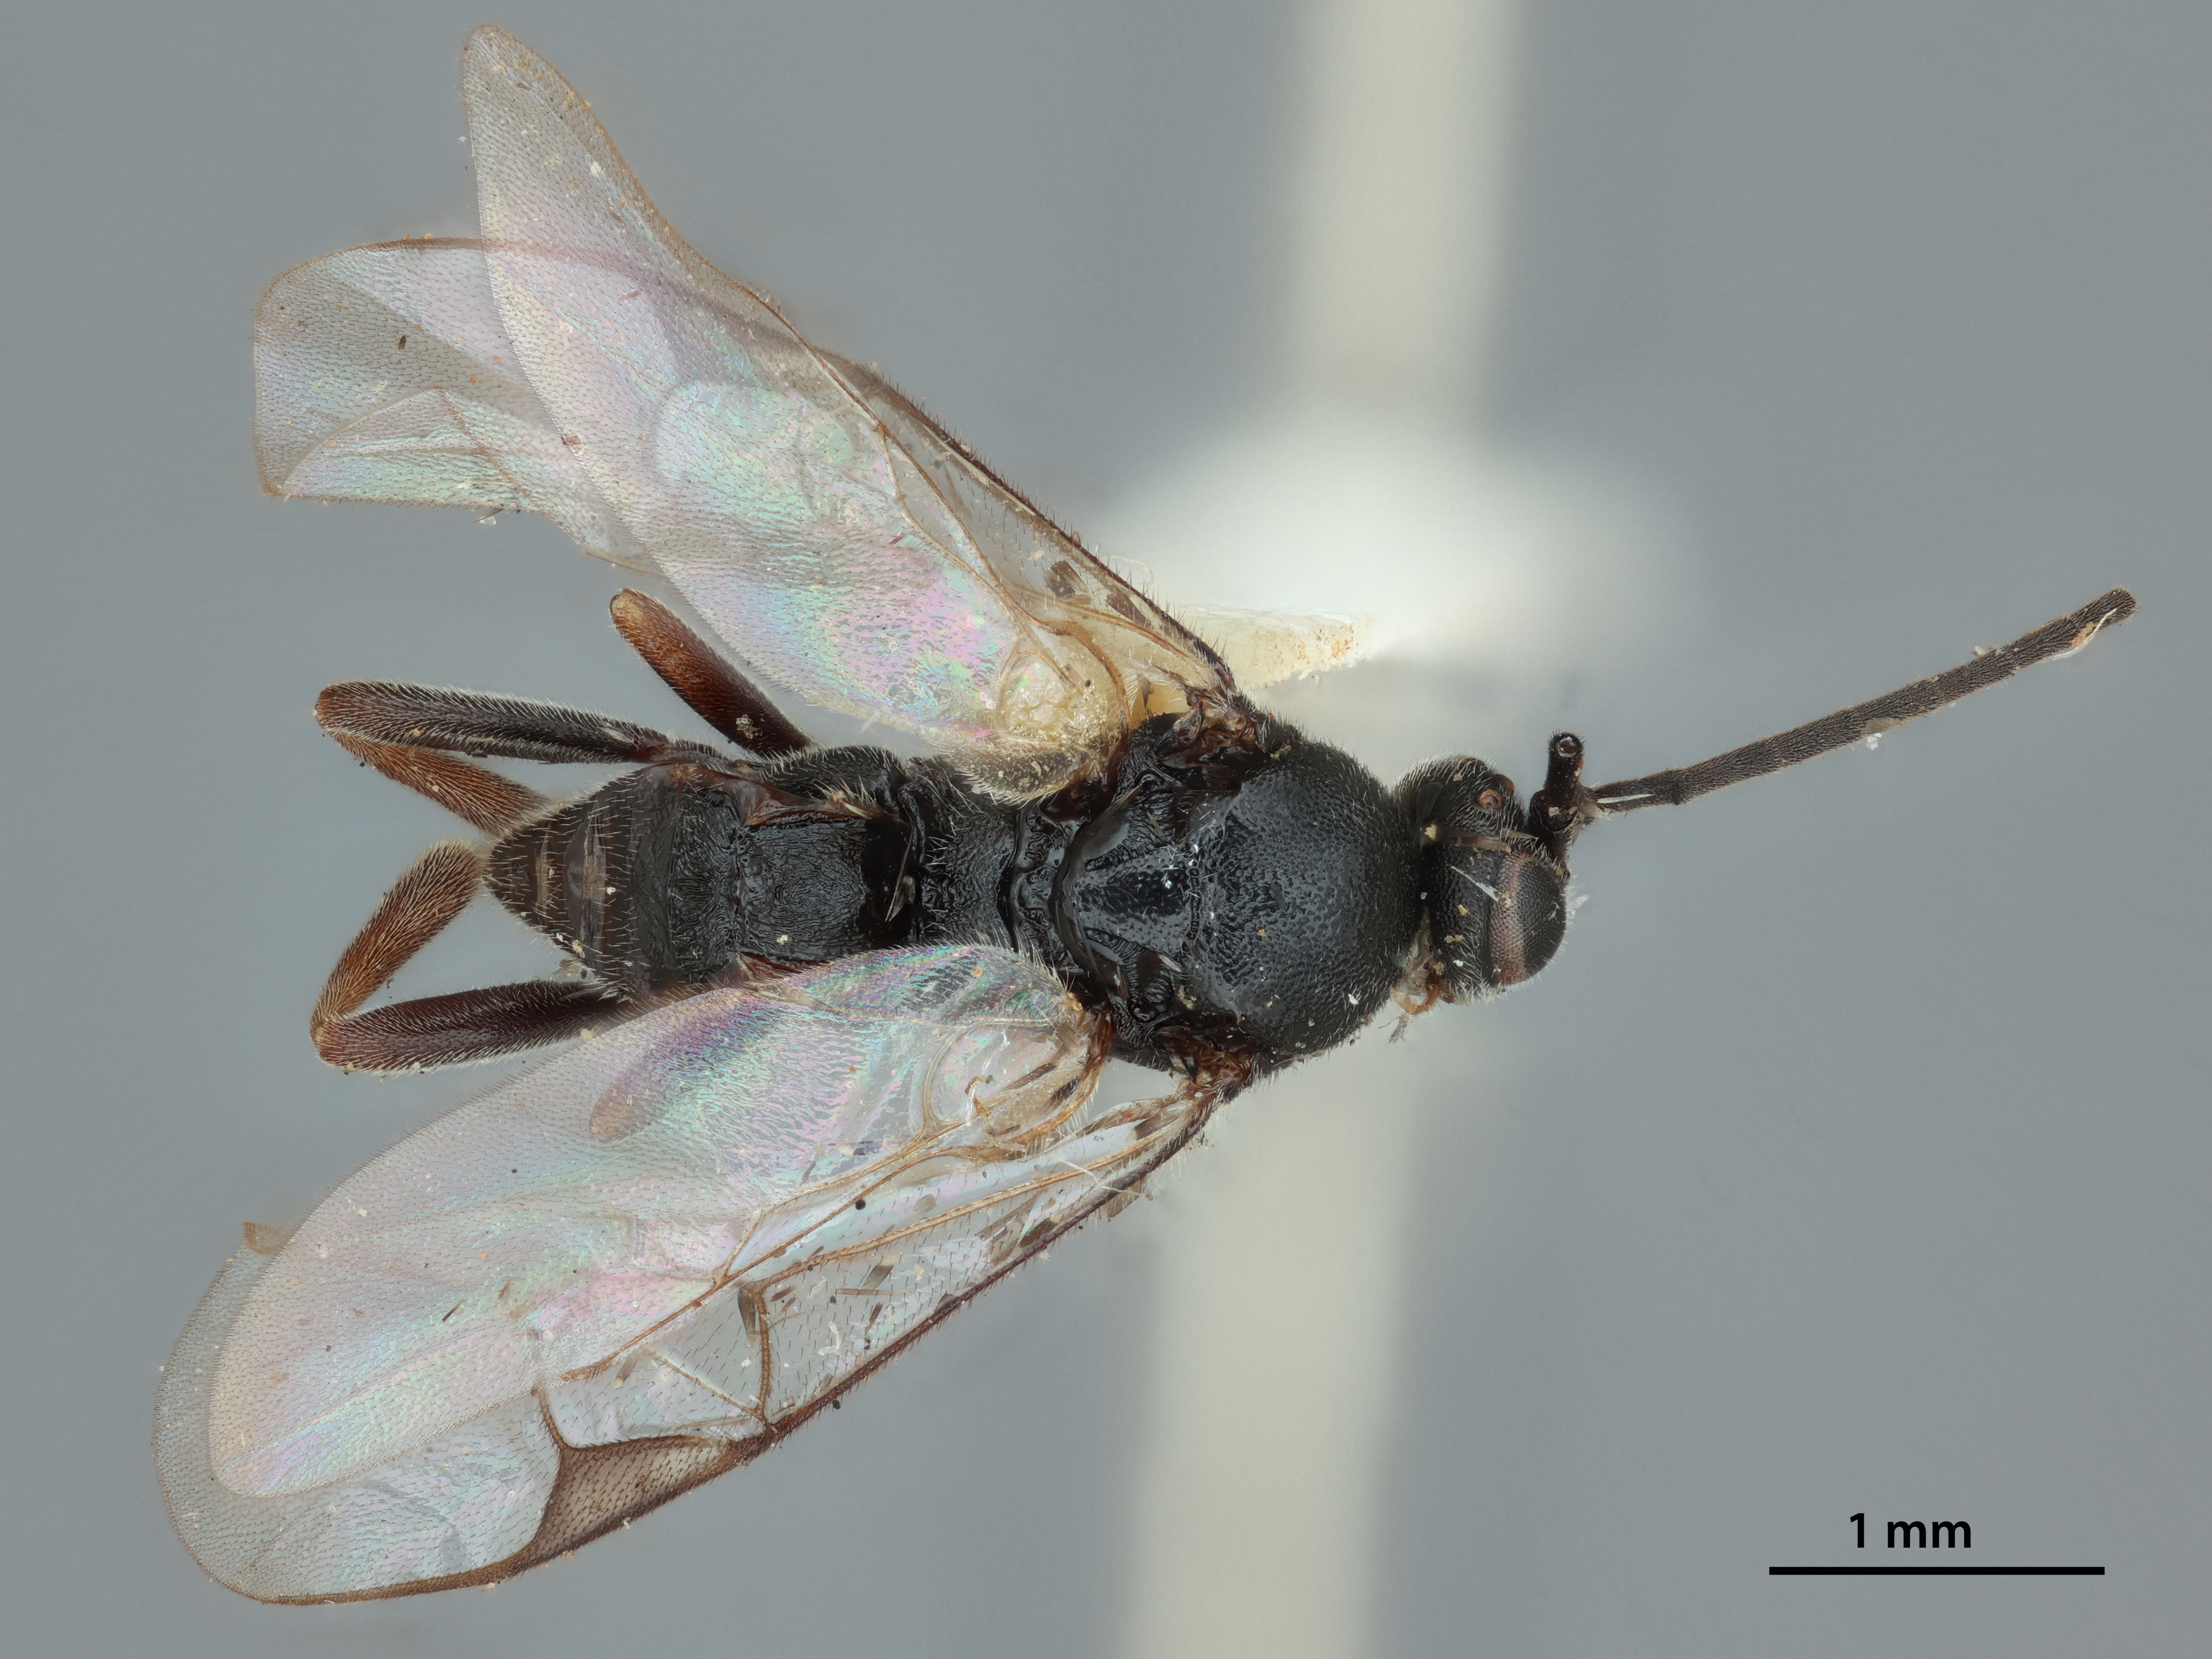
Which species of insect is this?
Apanteles laspeyreiae
